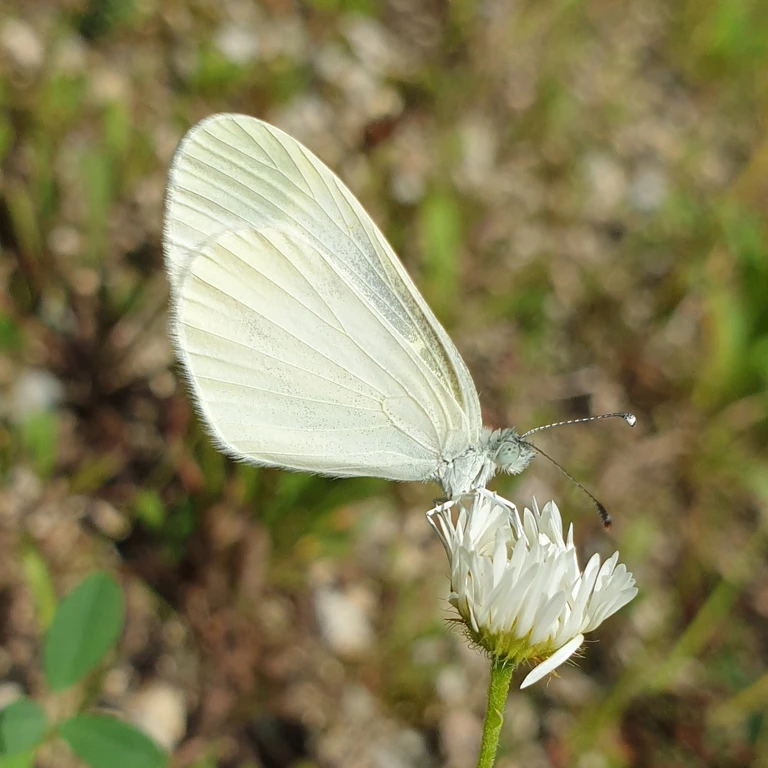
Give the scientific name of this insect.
Leptidea sinapis/juvernica
